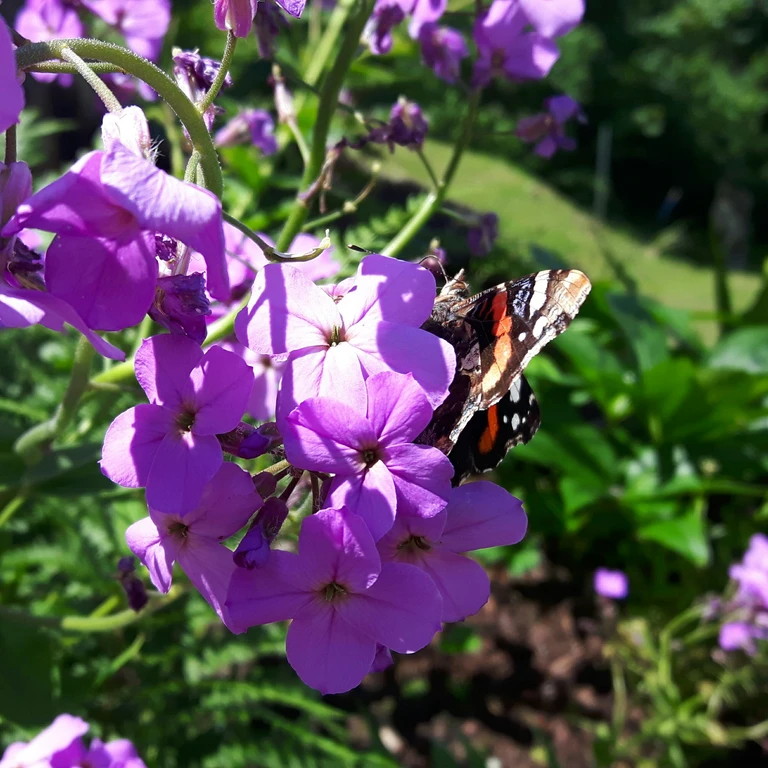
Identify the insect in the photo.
Vanessa atalanta
